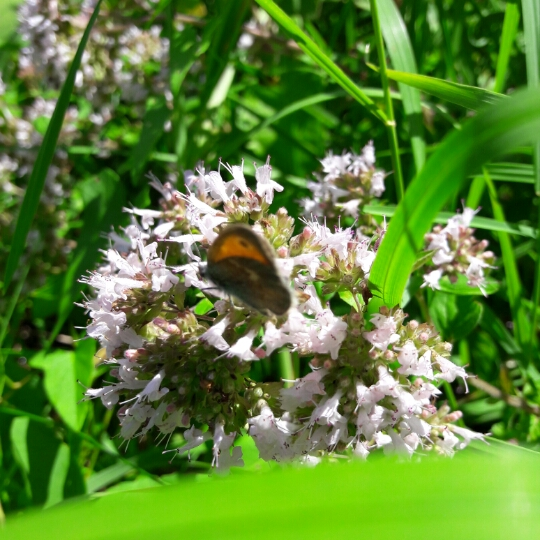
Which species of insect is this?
Coenonympha pamphilus
